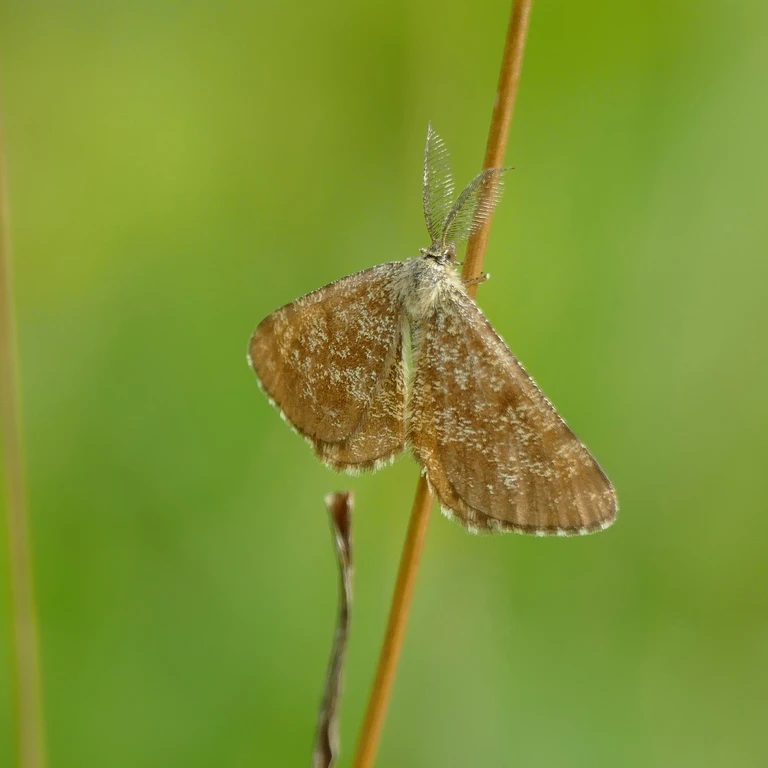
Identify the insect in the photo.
Ematurga atomaria
